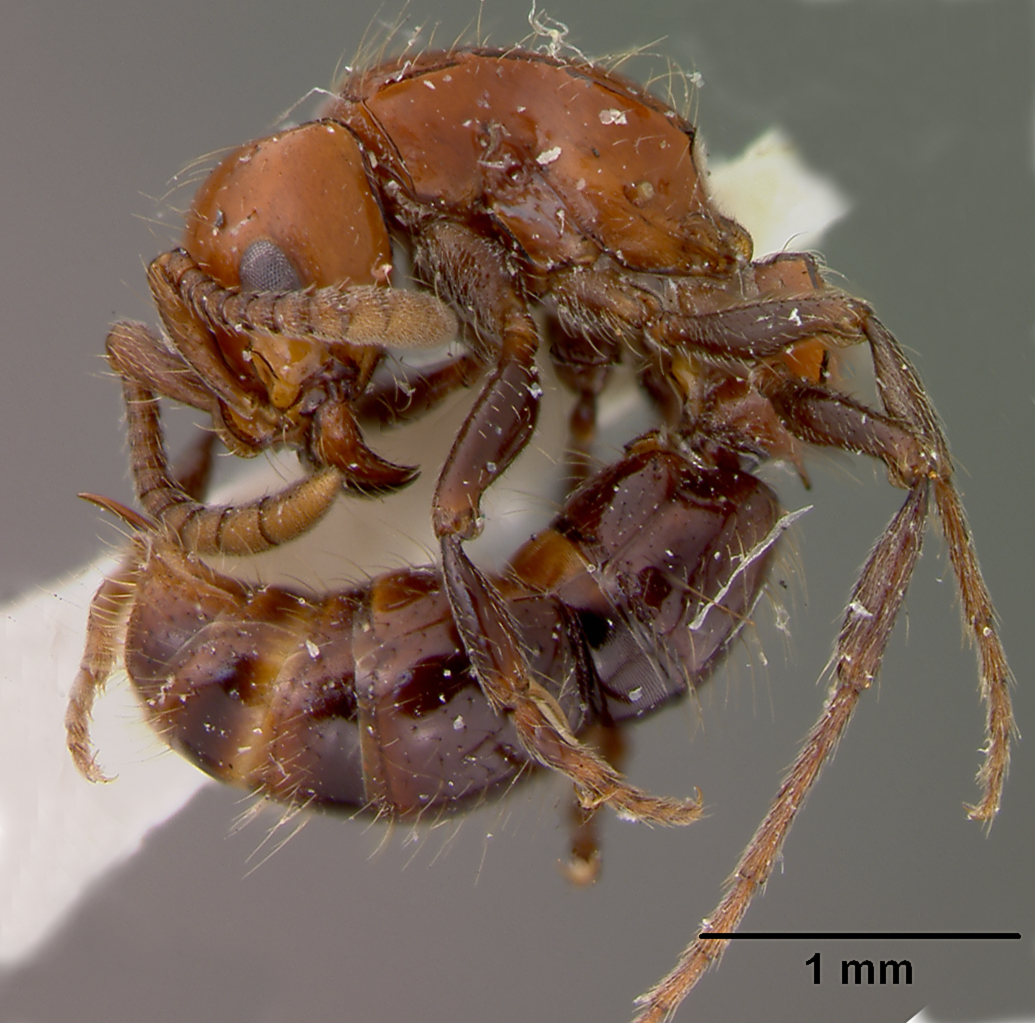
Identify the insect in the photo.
Phyracaces krombeini
